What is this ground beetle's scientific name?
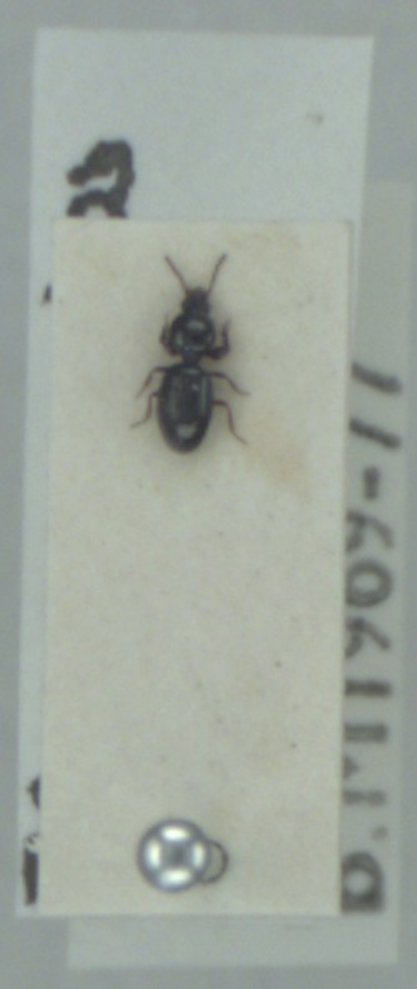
Dyschirius globosus
